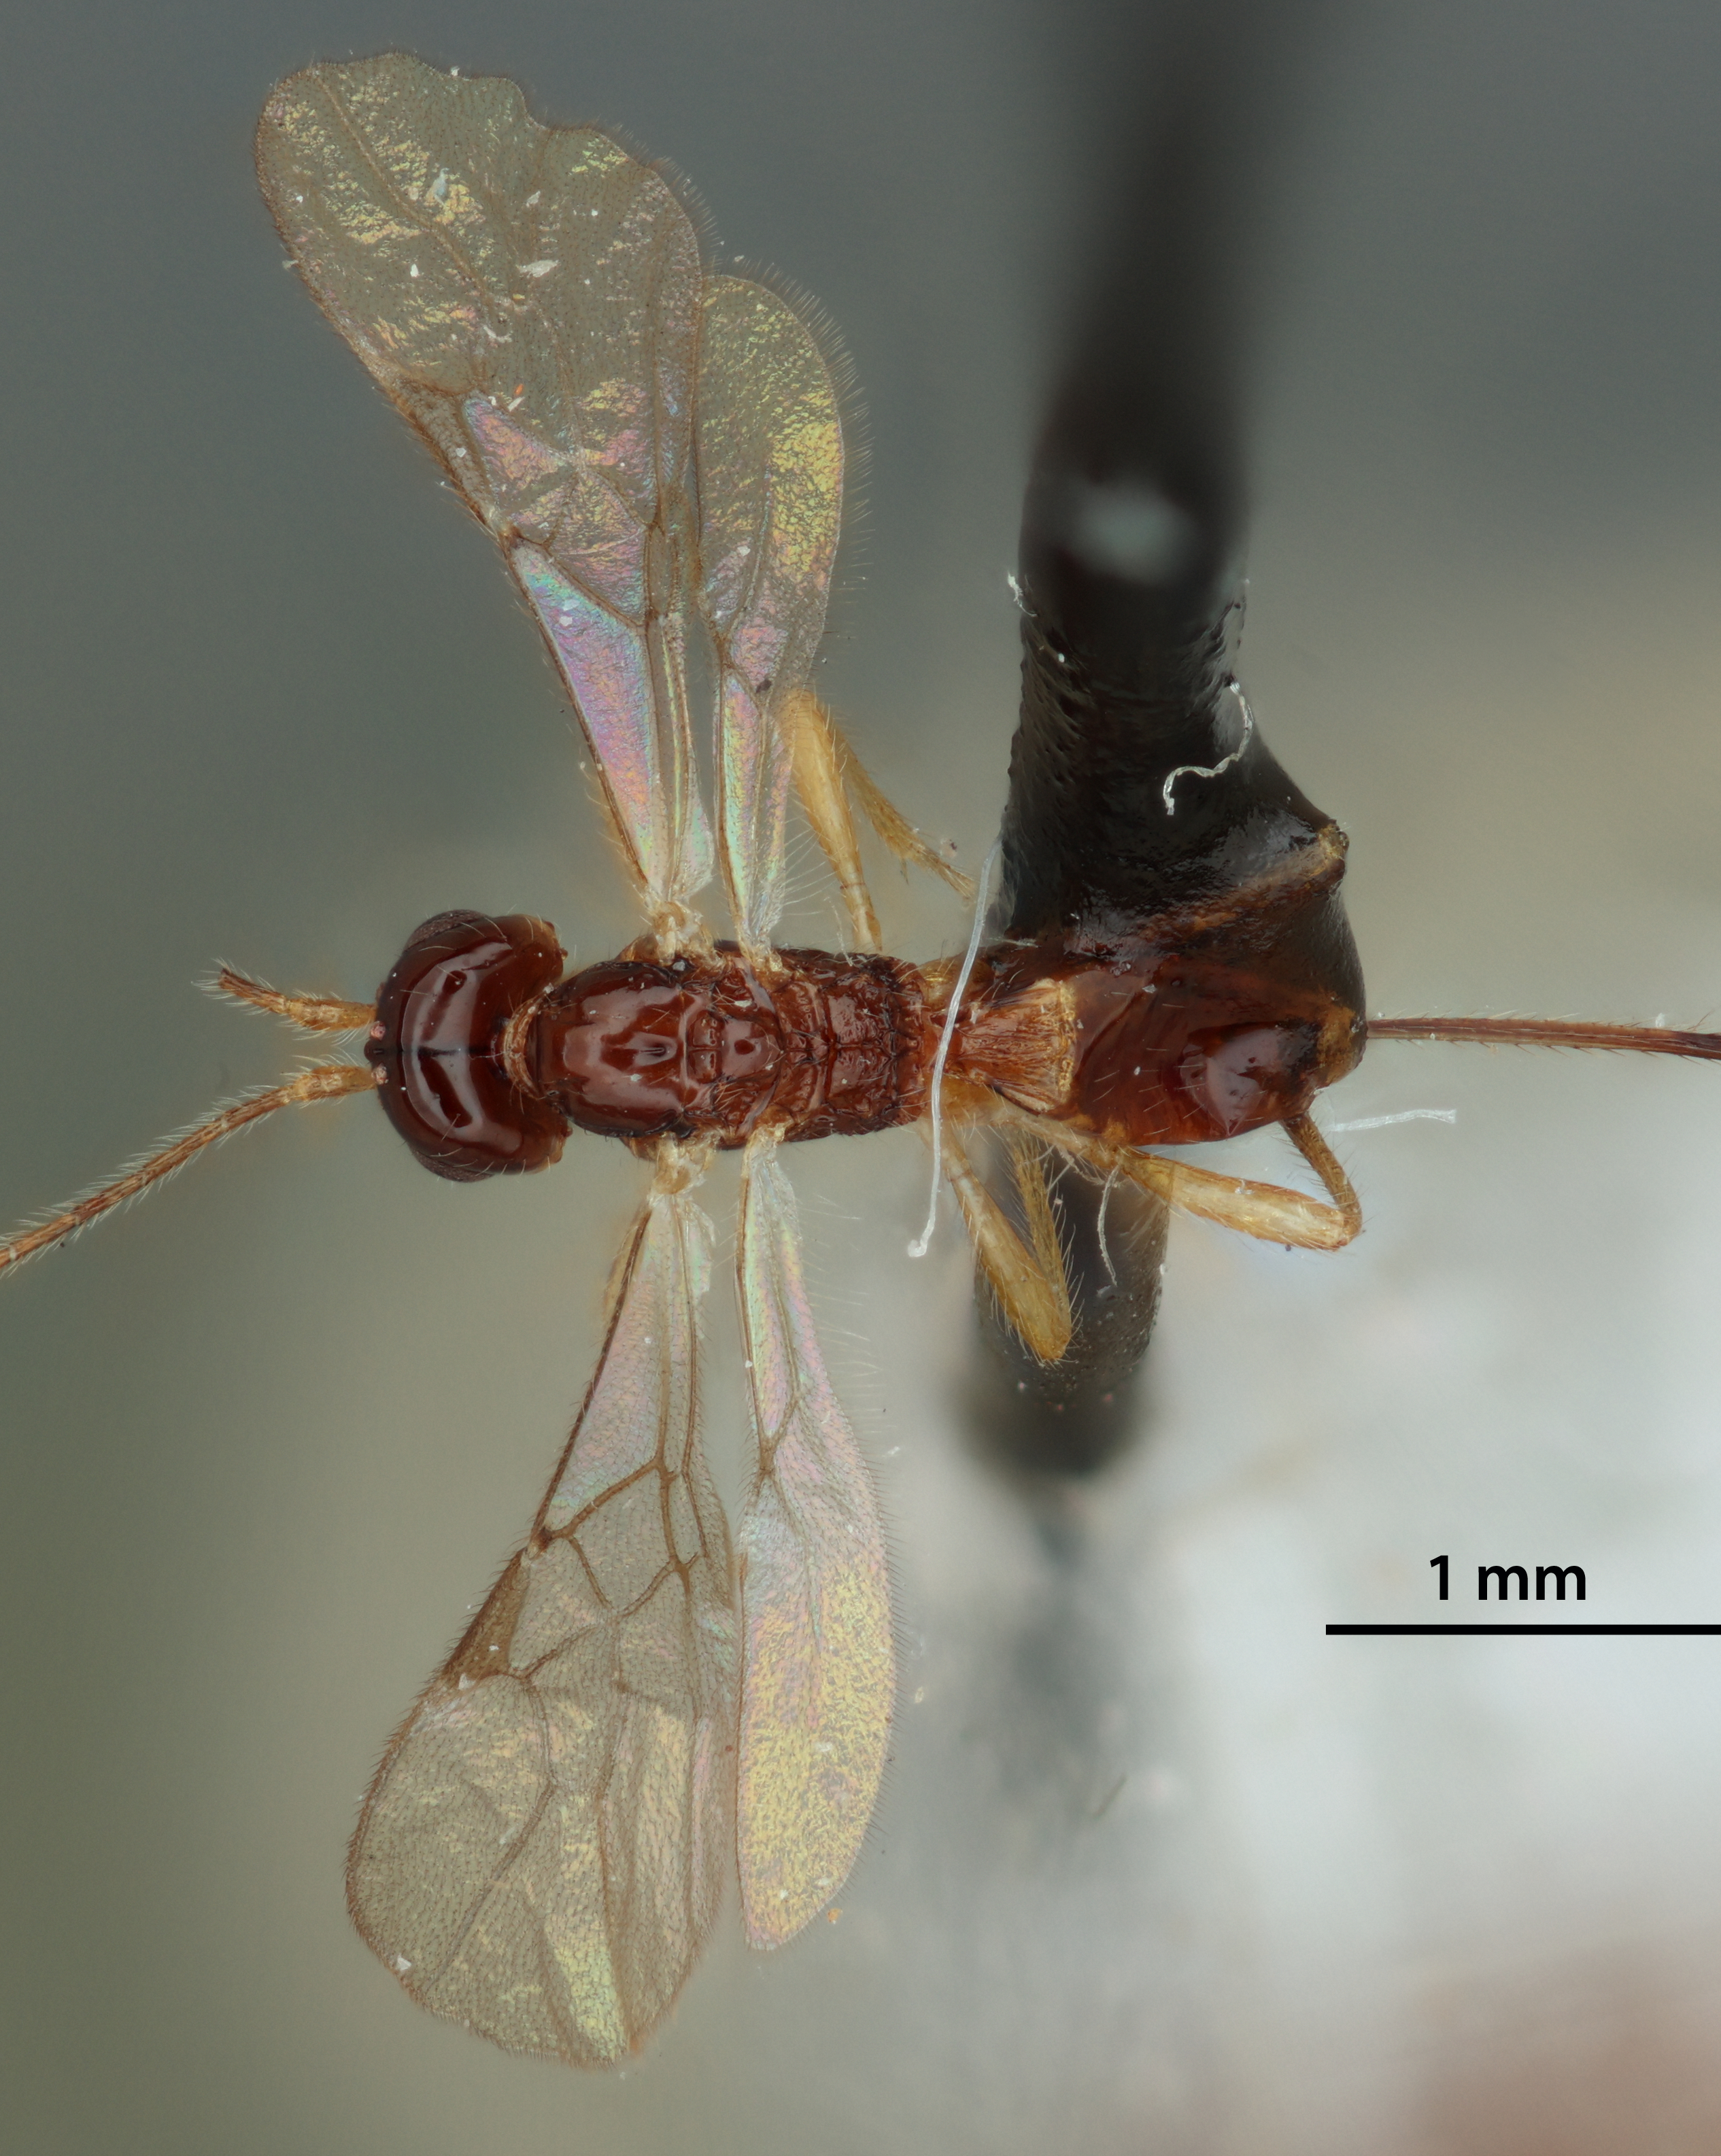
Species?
Phaenocarpa varipedis
